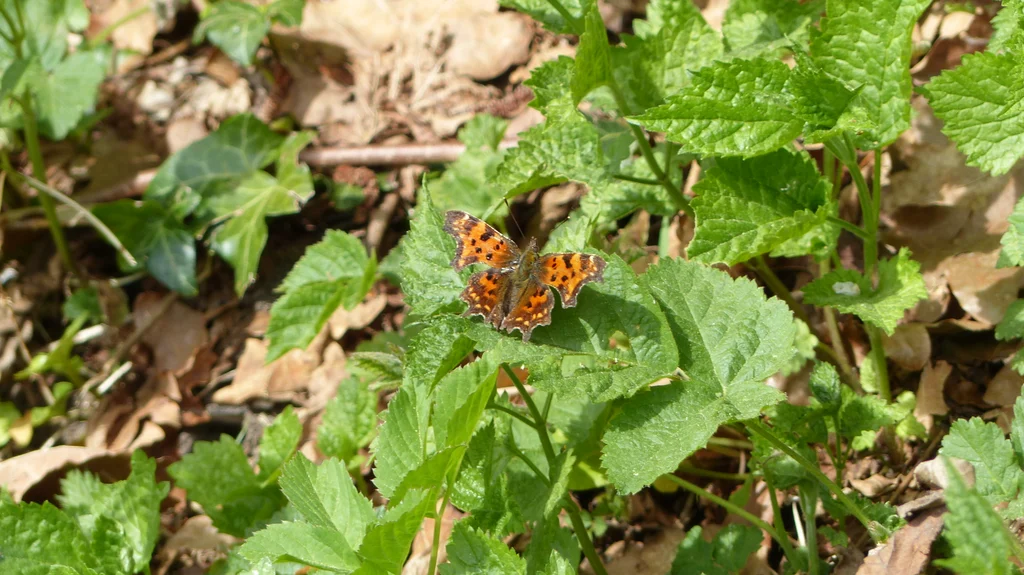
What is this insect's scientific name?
Polygonia c-album
